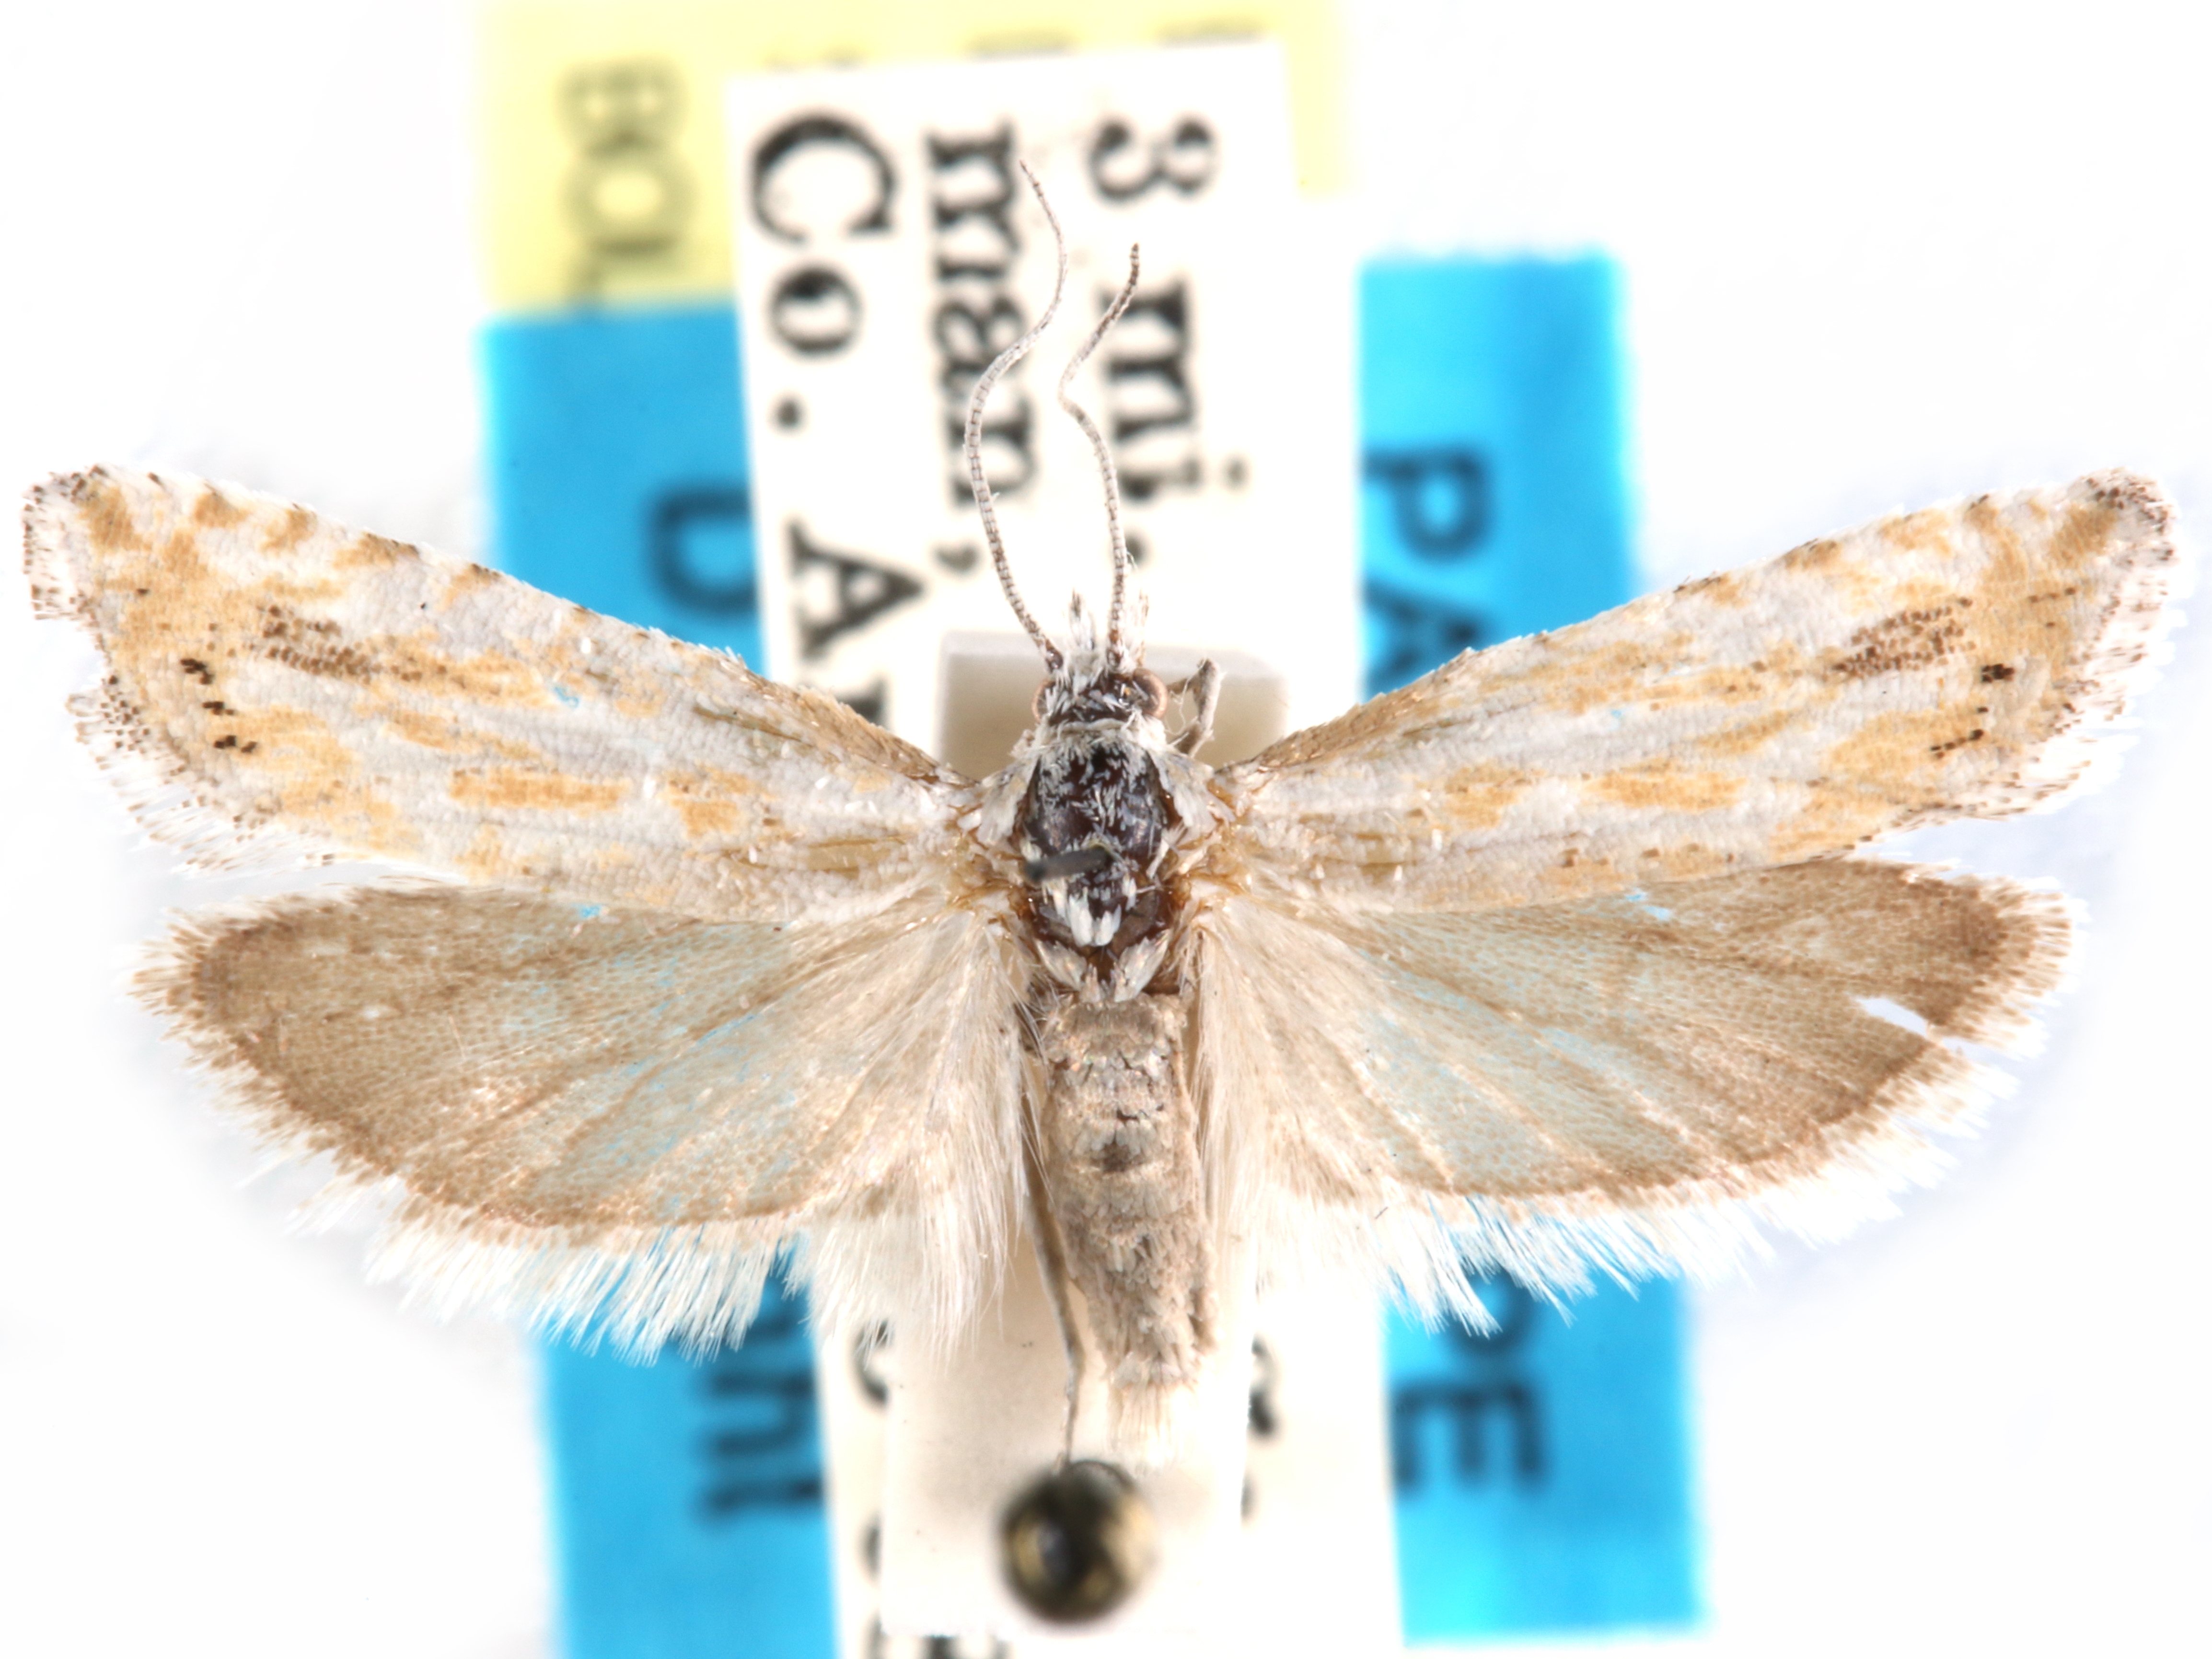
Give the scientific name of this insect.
Pelochrista johnstoni
